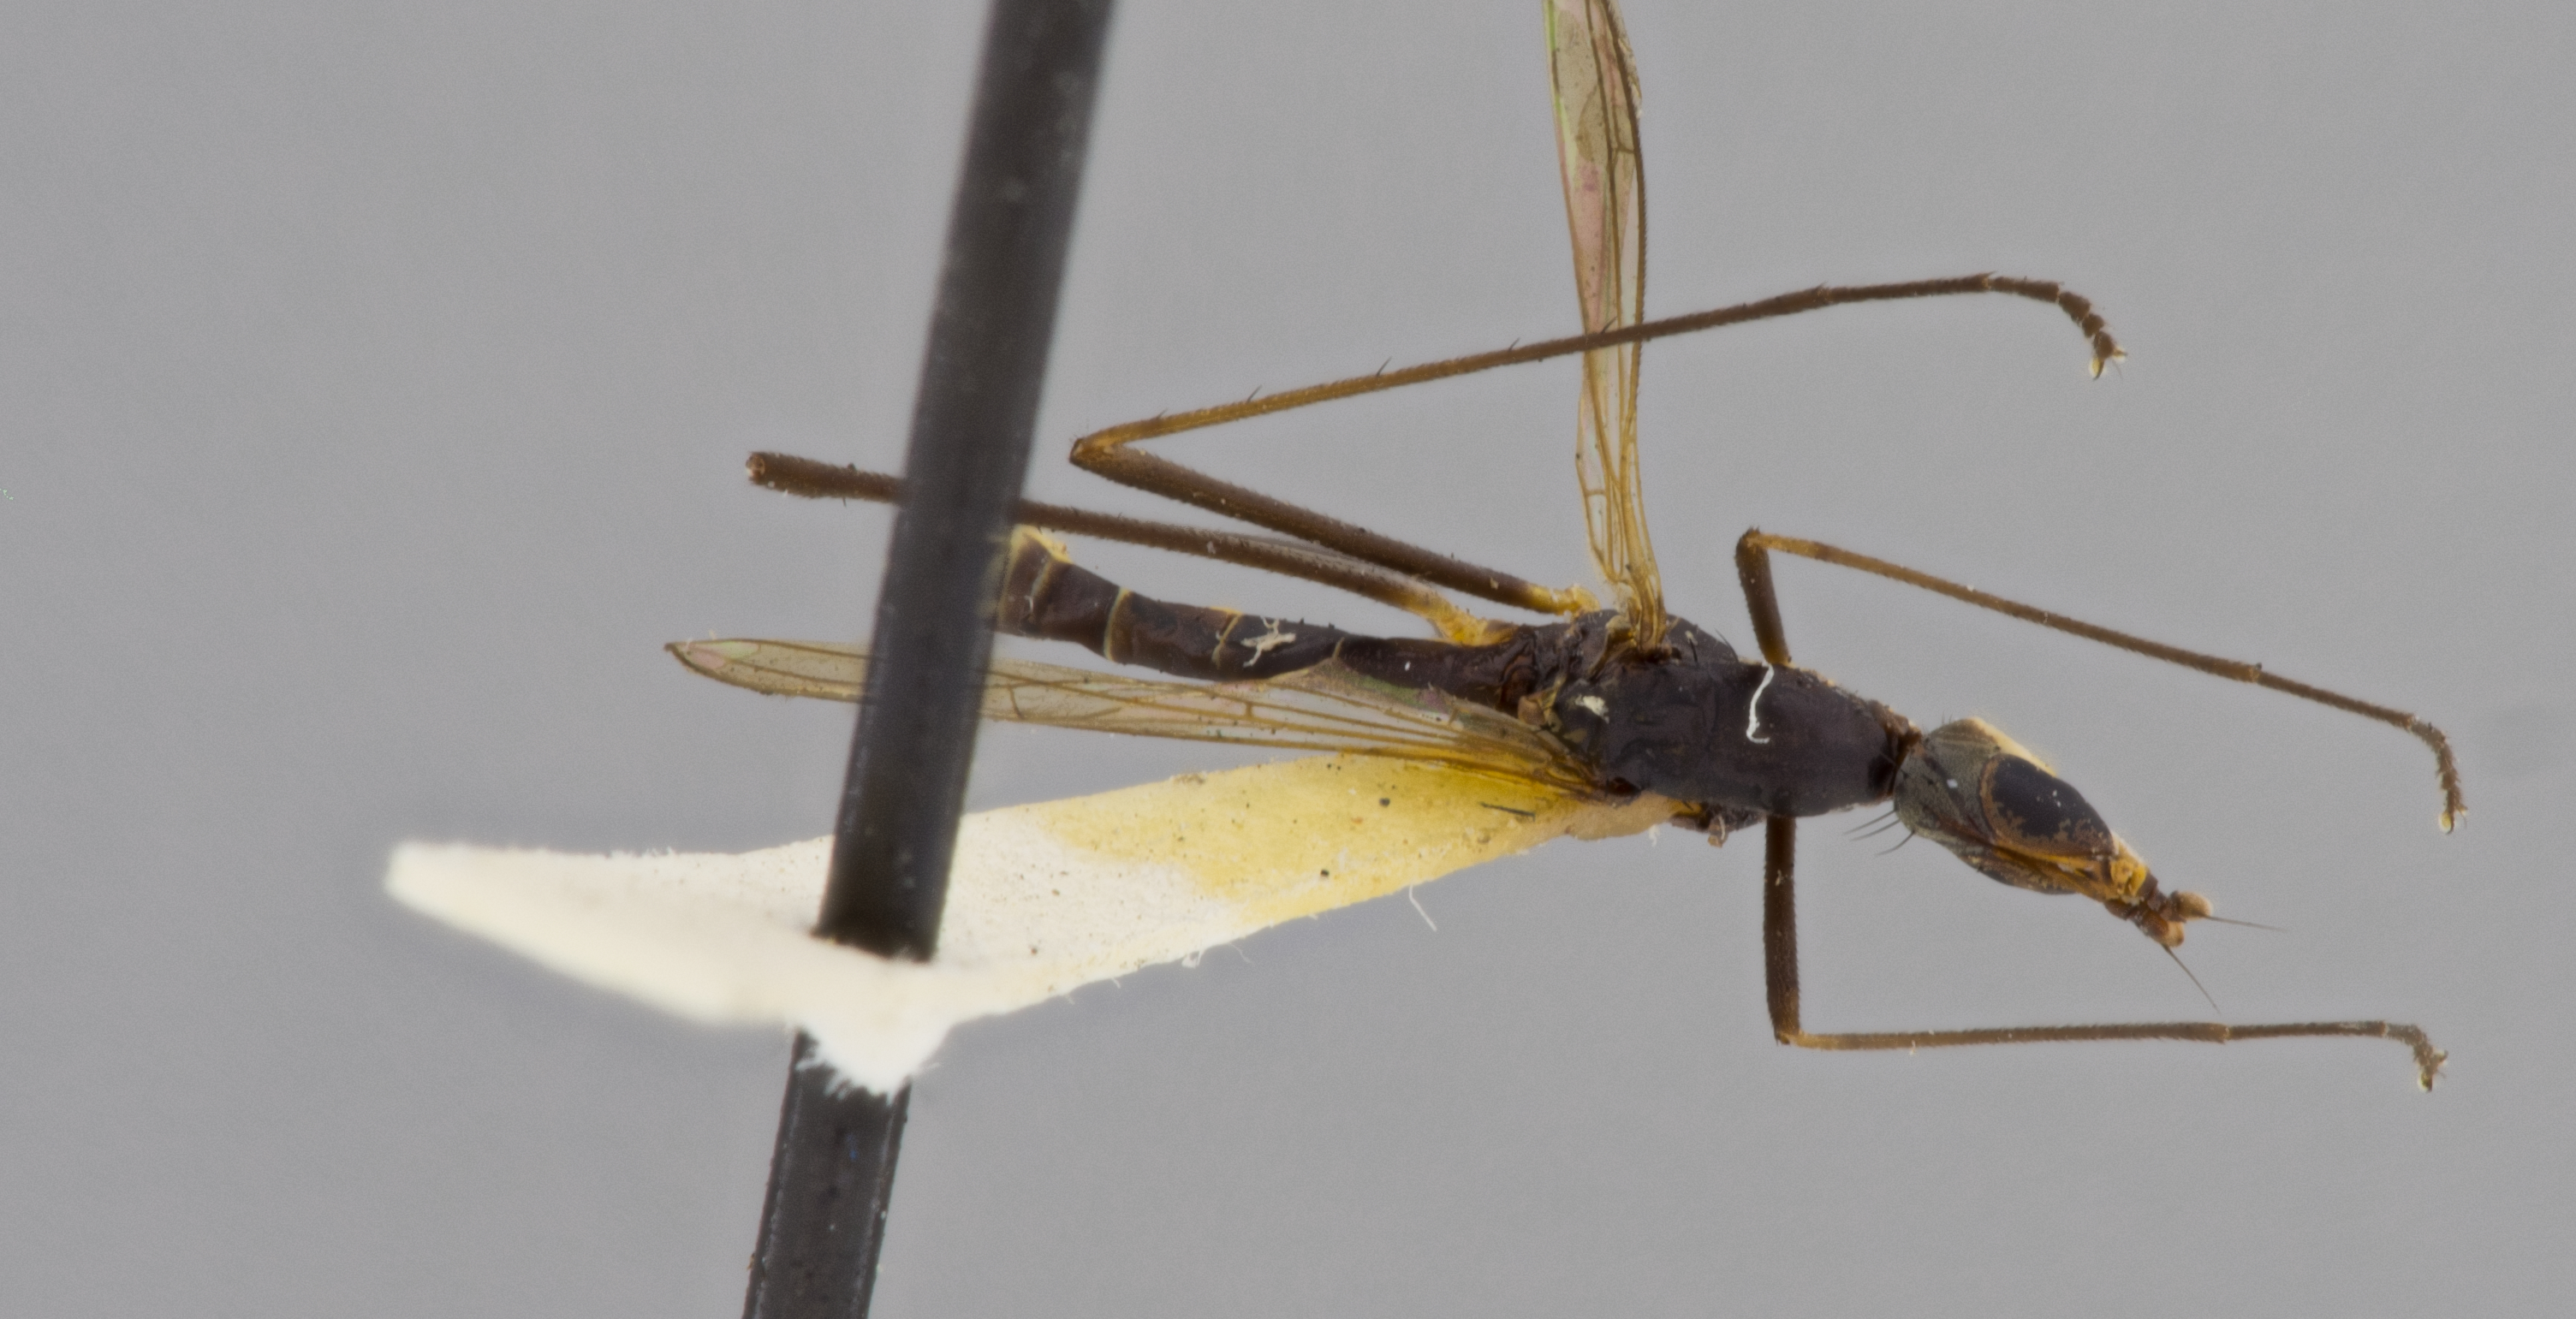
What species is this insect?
Micropeza ventralis
